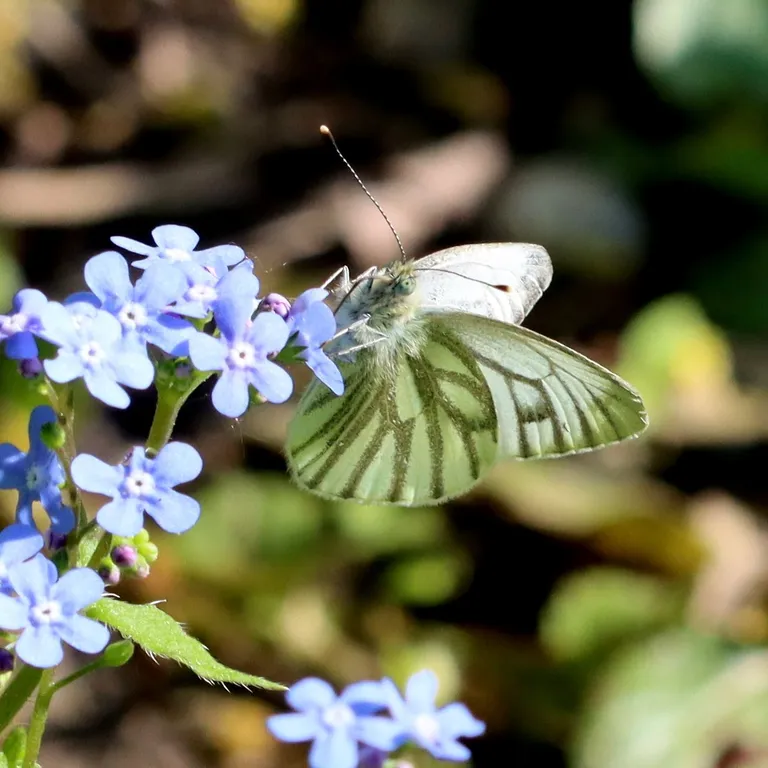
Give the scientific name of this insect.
Pieris napi
